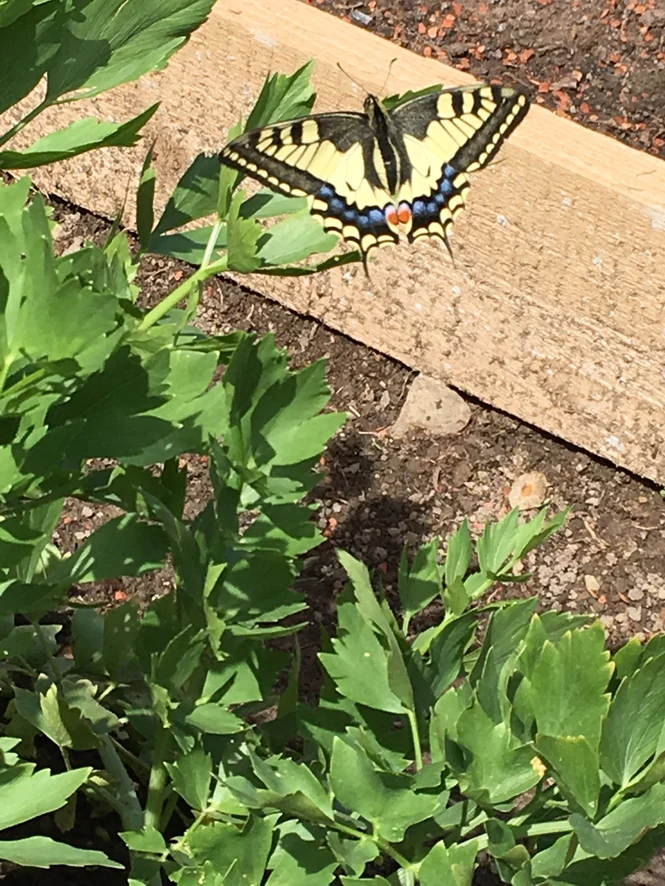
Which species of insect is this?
Papilio machaon
